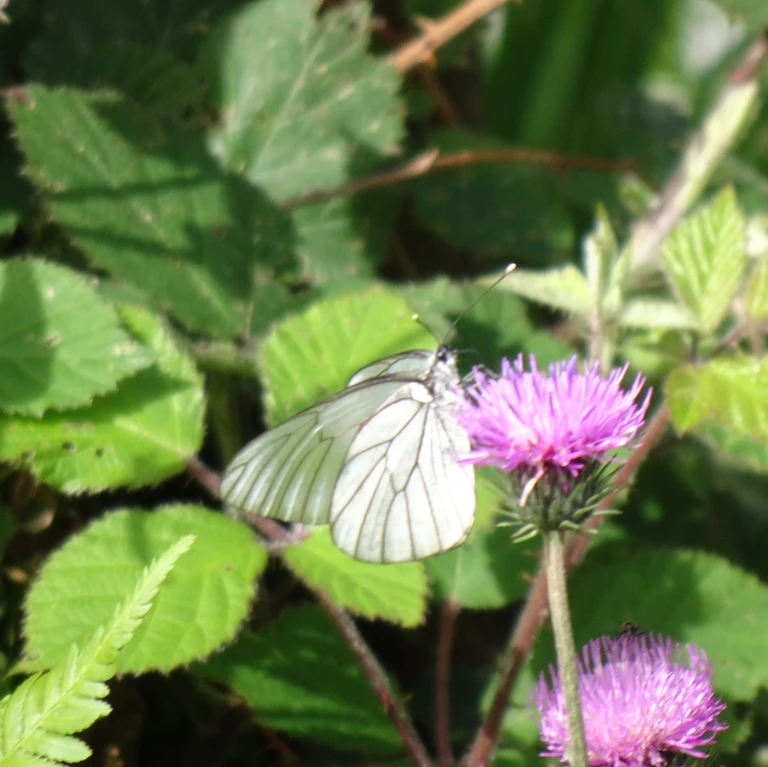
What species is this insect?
Aporia crataegi
